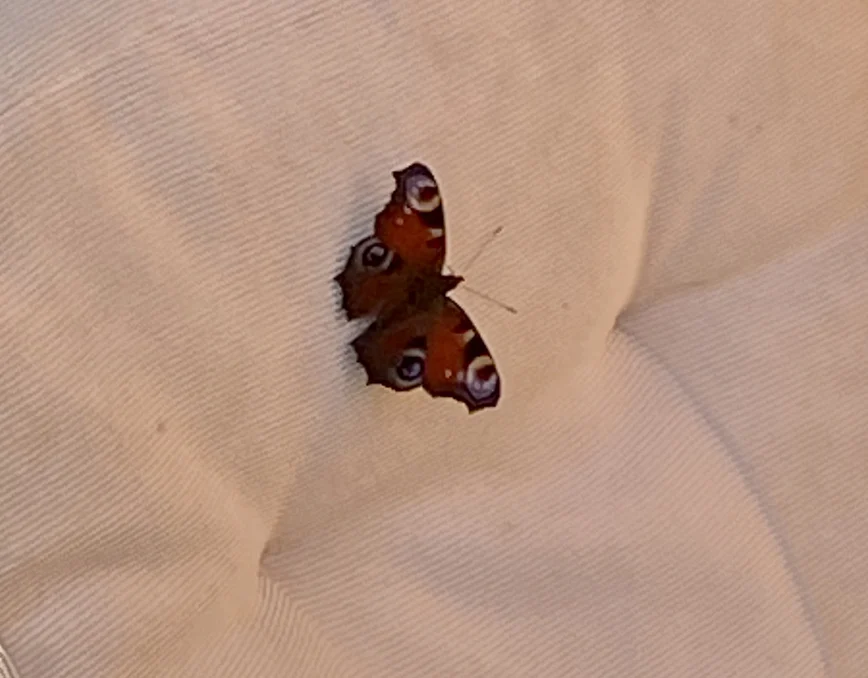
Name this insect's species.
Aglais io
